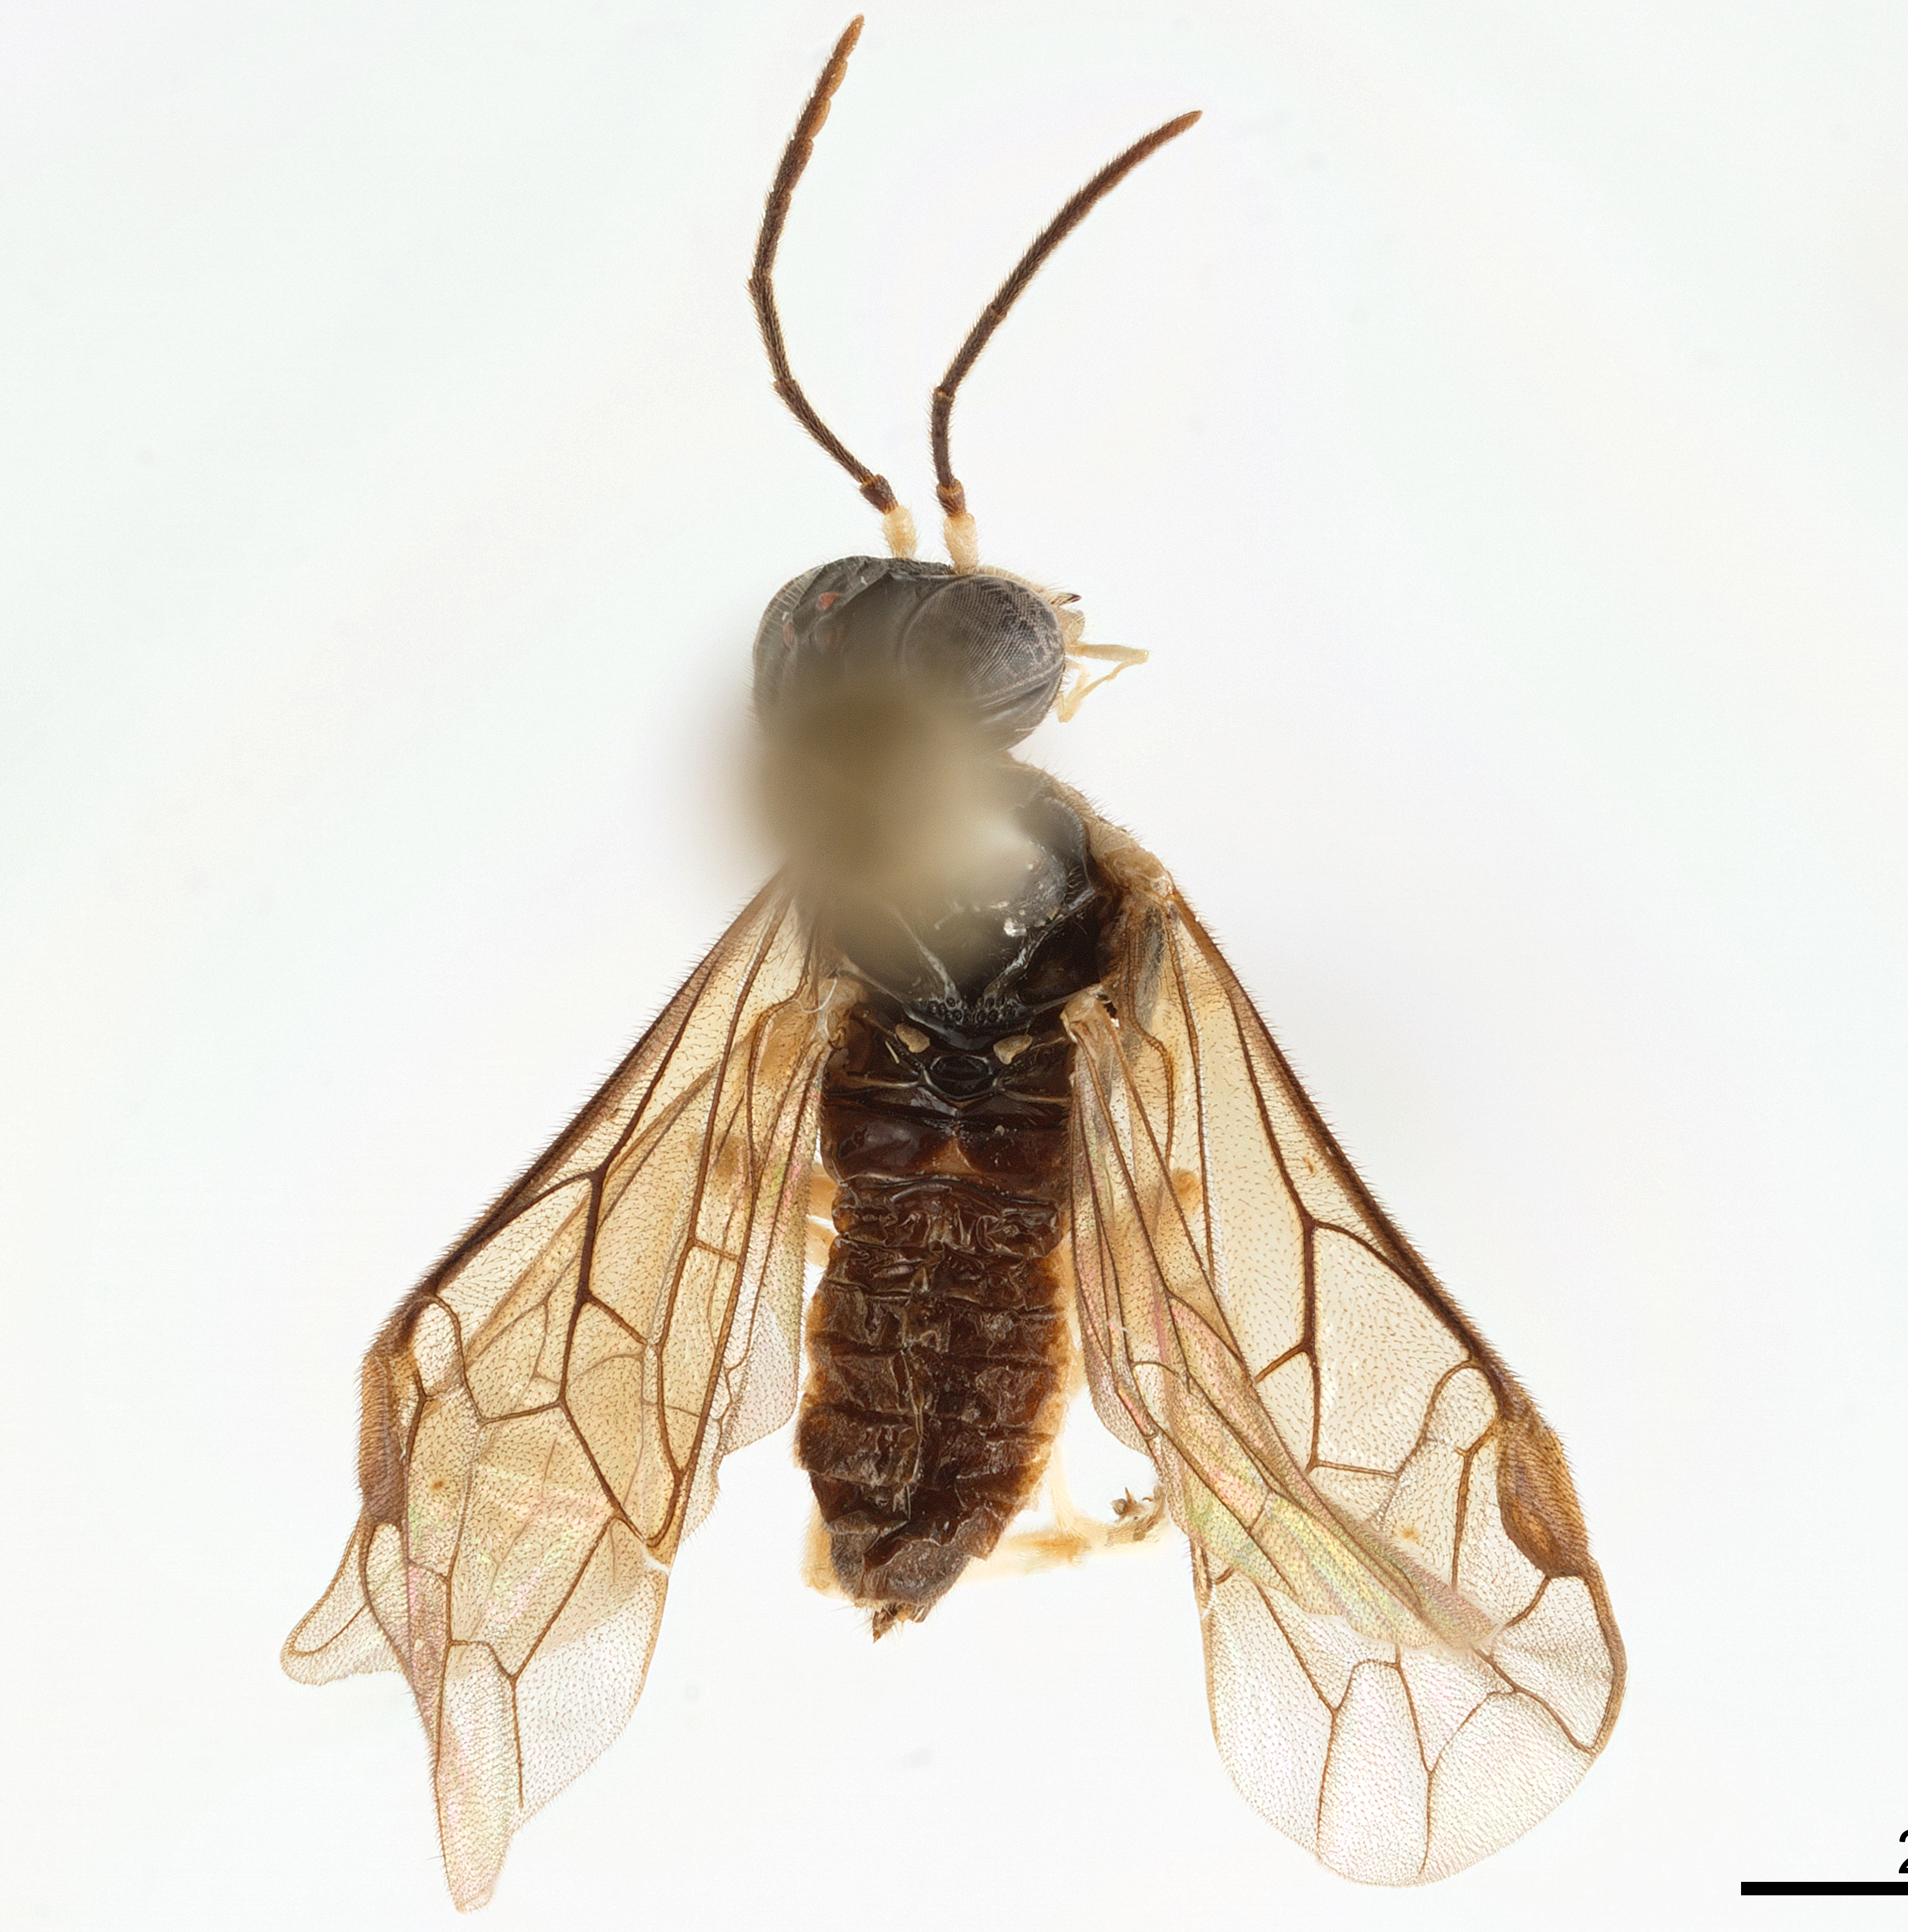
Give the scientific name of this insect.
Busarbidea japonica
